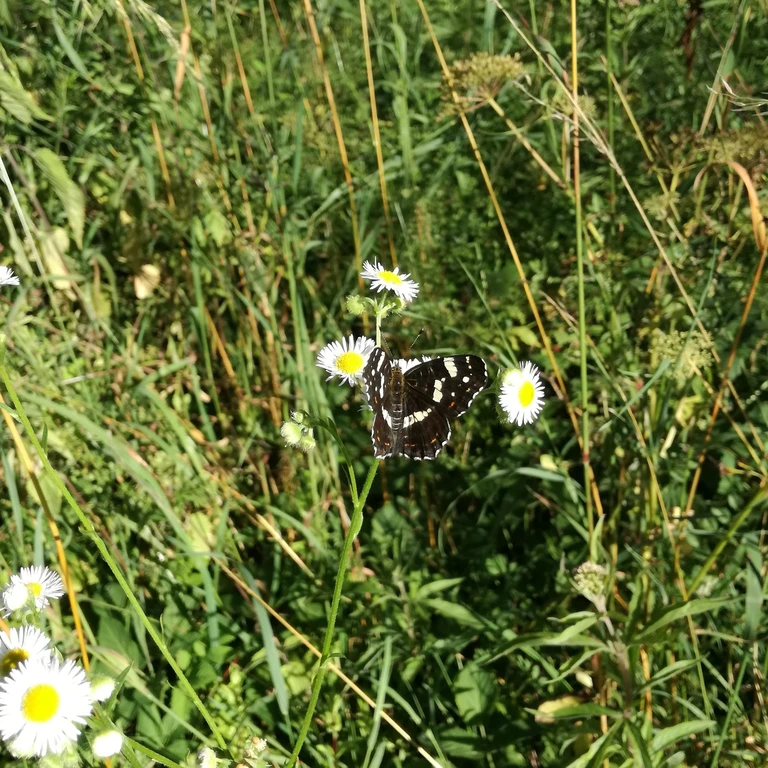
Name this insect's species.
Araschnia levana
